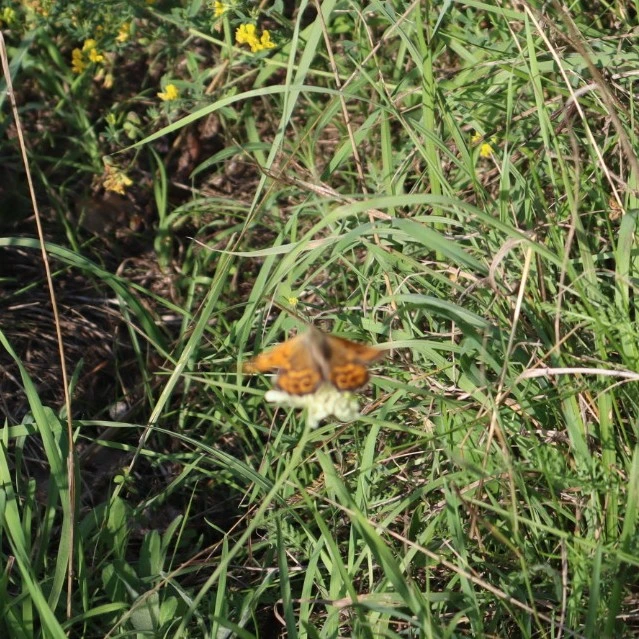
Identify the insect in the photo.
Lasiommata megera (also Pararge megera)
